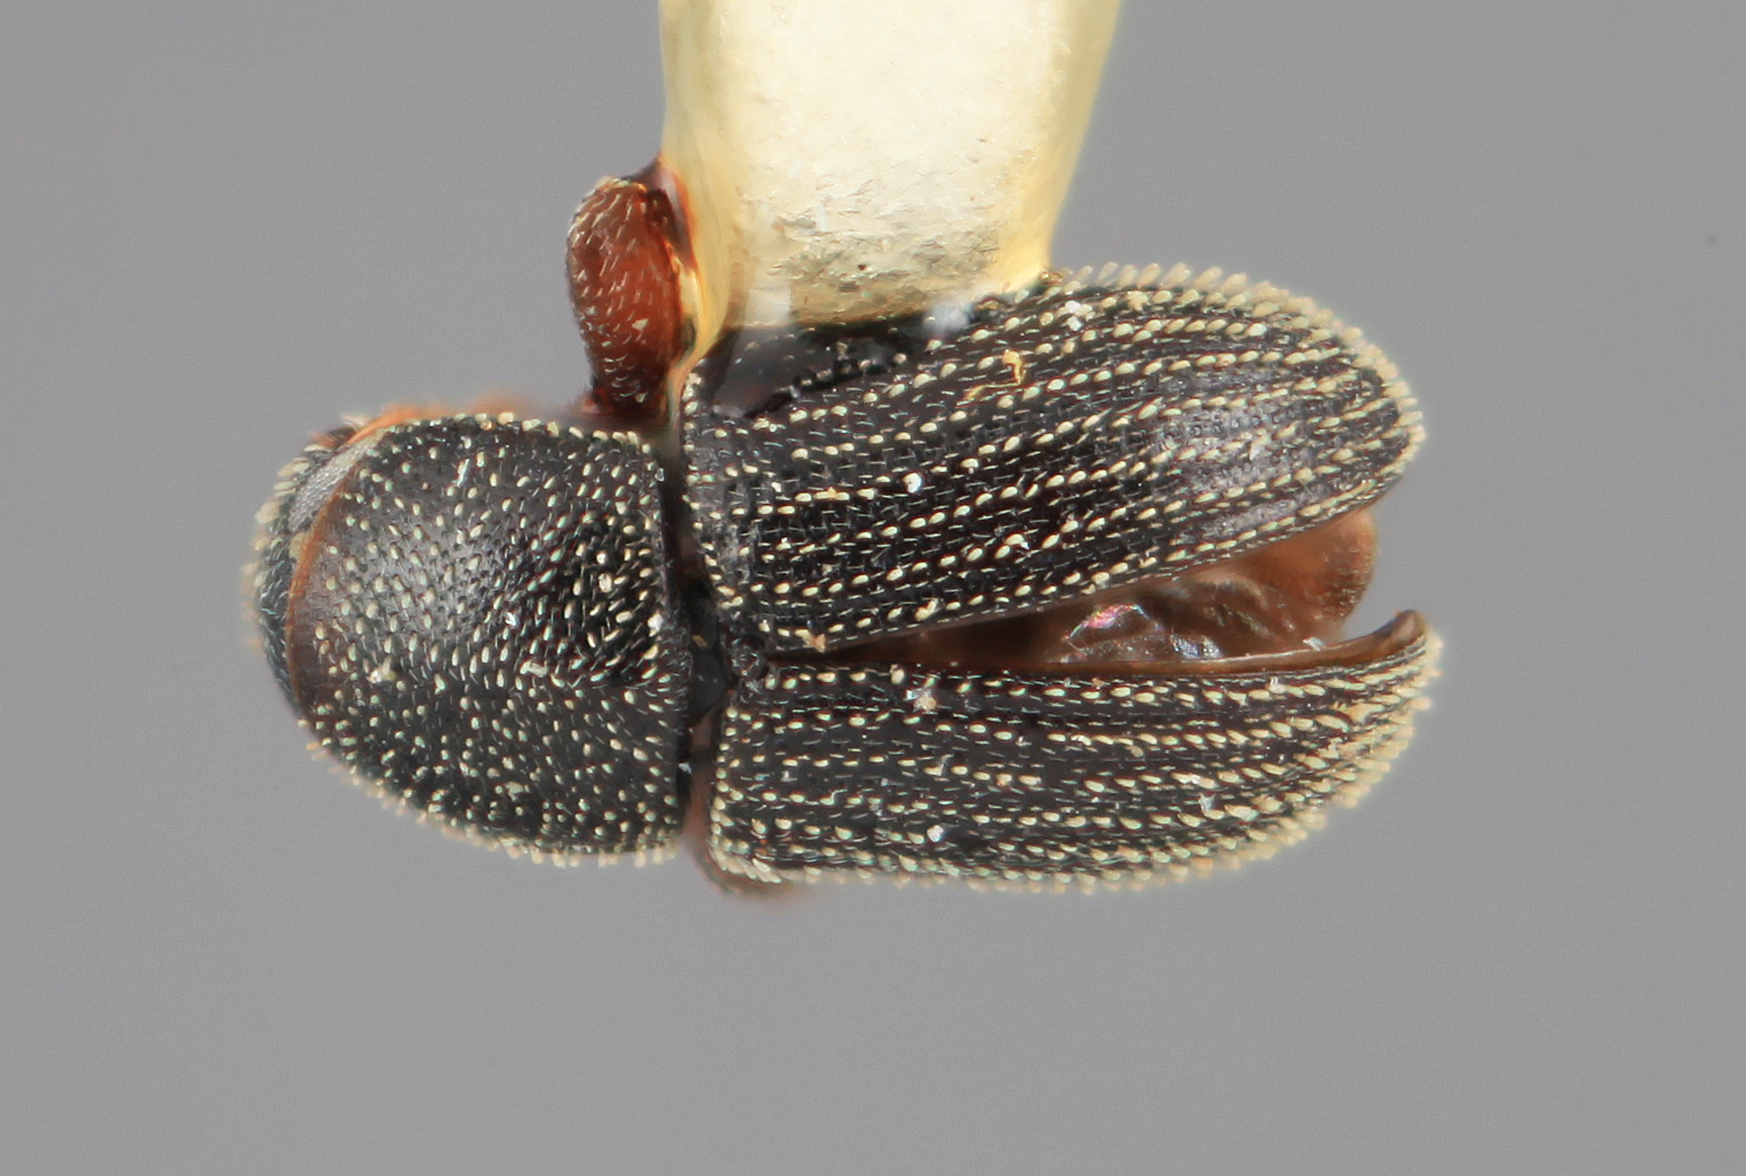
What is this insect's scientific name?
Pycnarthrum funerium
